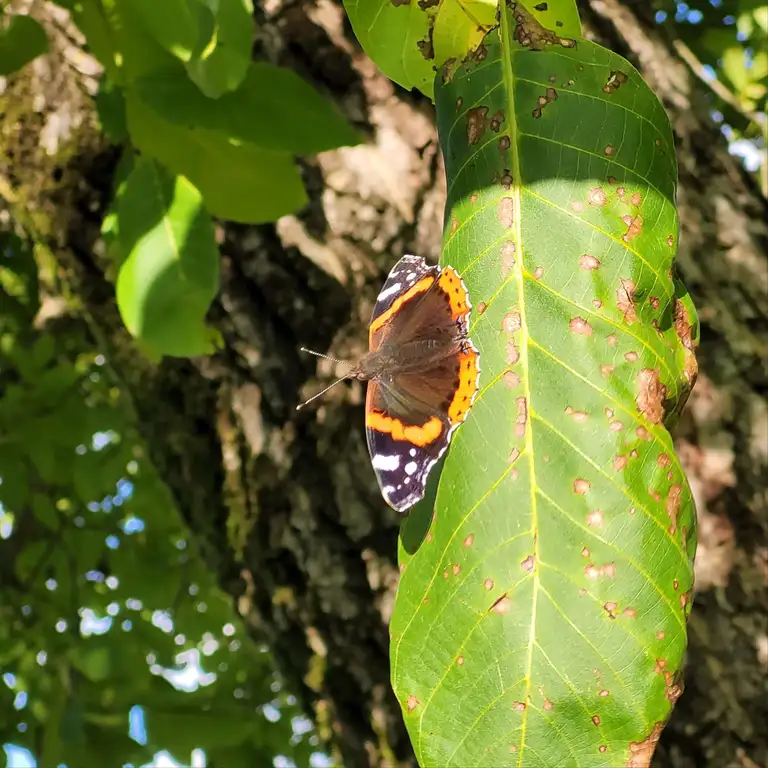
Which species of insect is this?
Vanessa atalanta
